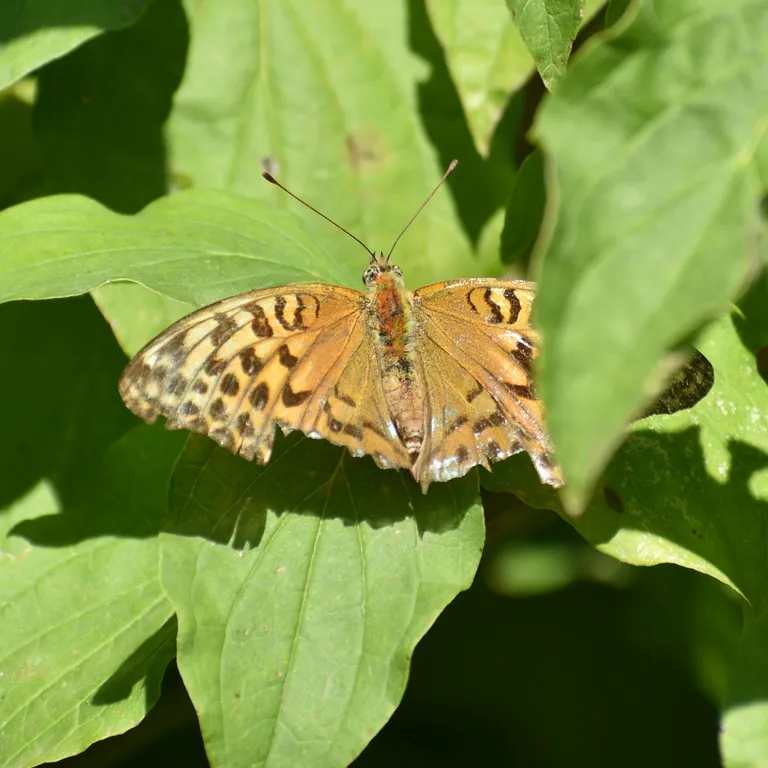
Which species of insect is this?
Argynnis paphia
